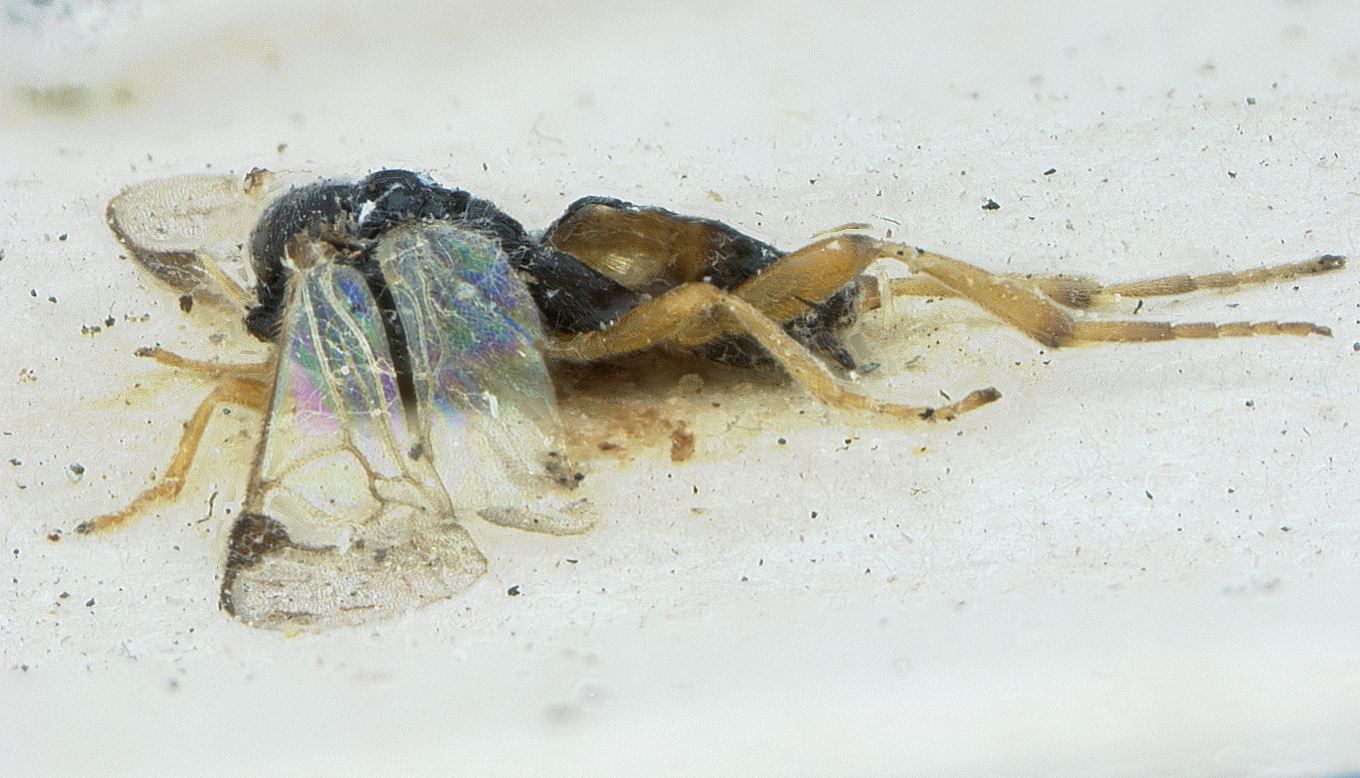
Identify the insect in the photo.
Glypapanteles nawaii
